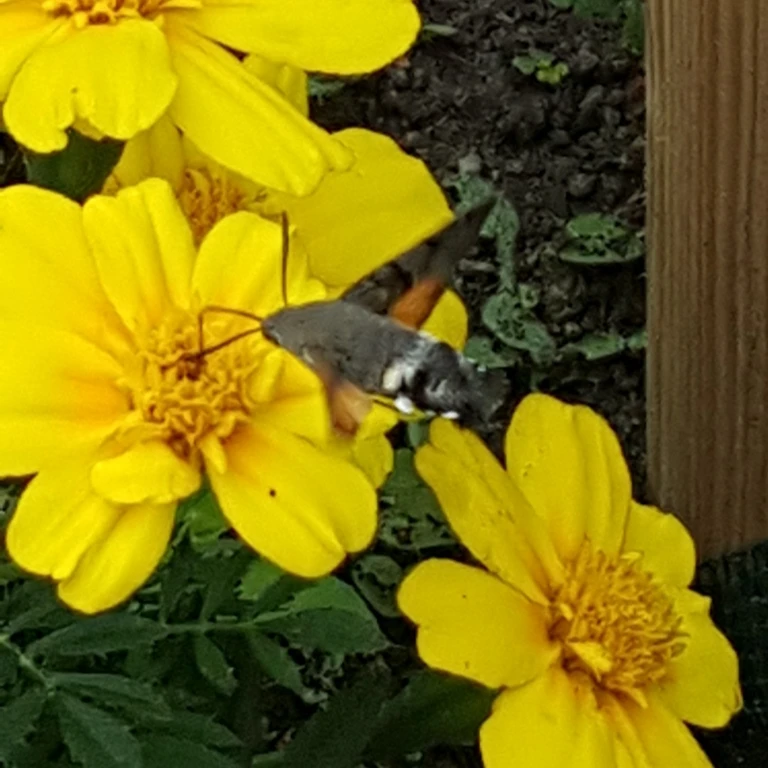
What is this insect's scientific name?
Macroglossum stellatarum
